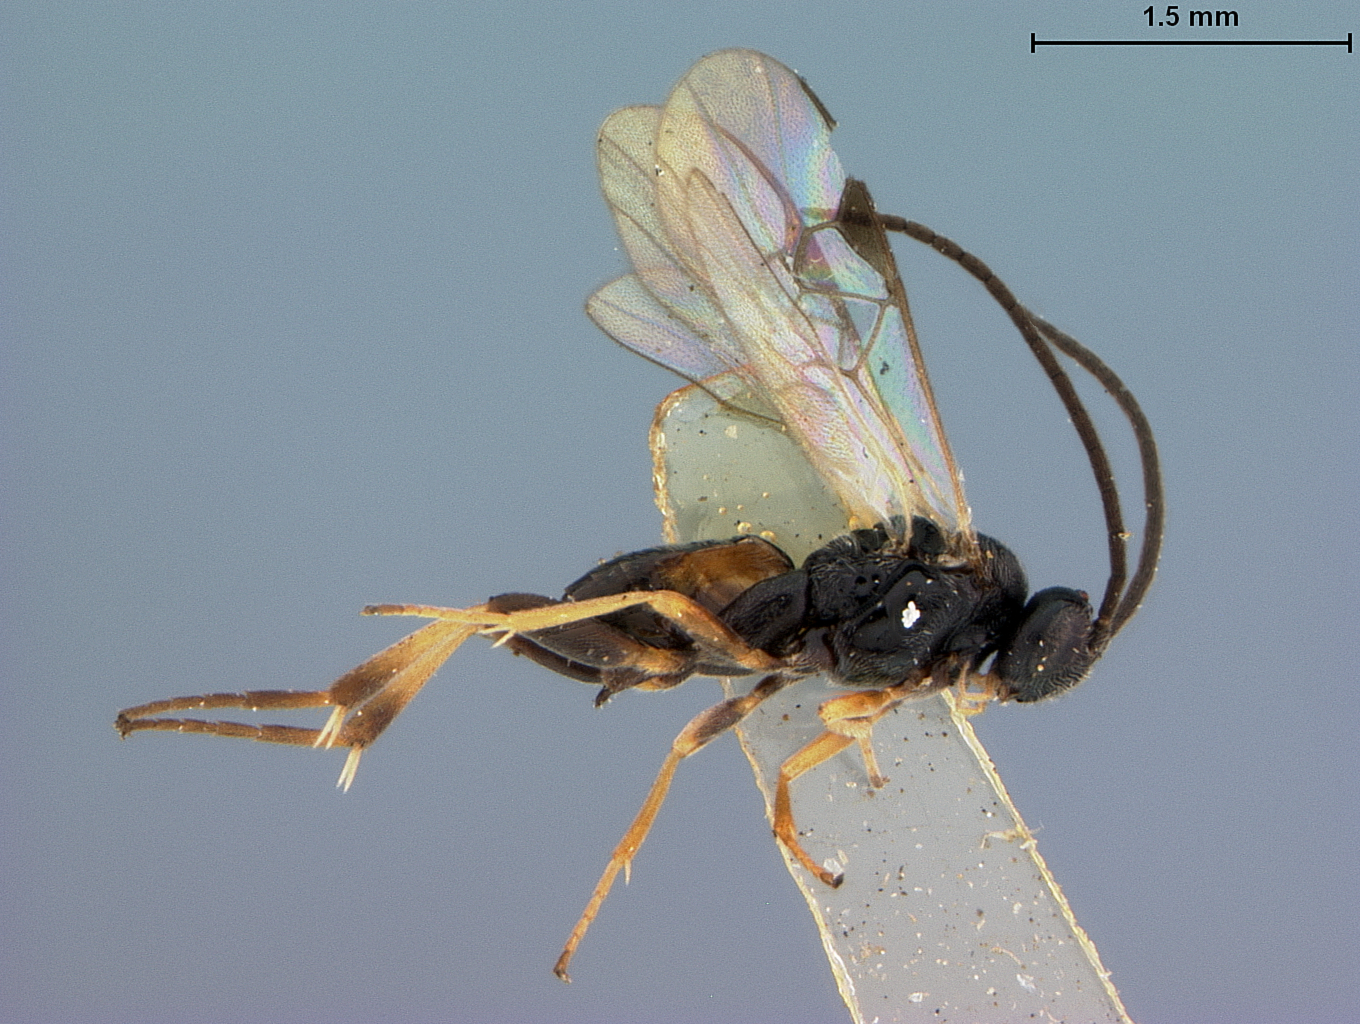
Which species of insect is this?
Apanteles cingiliae
